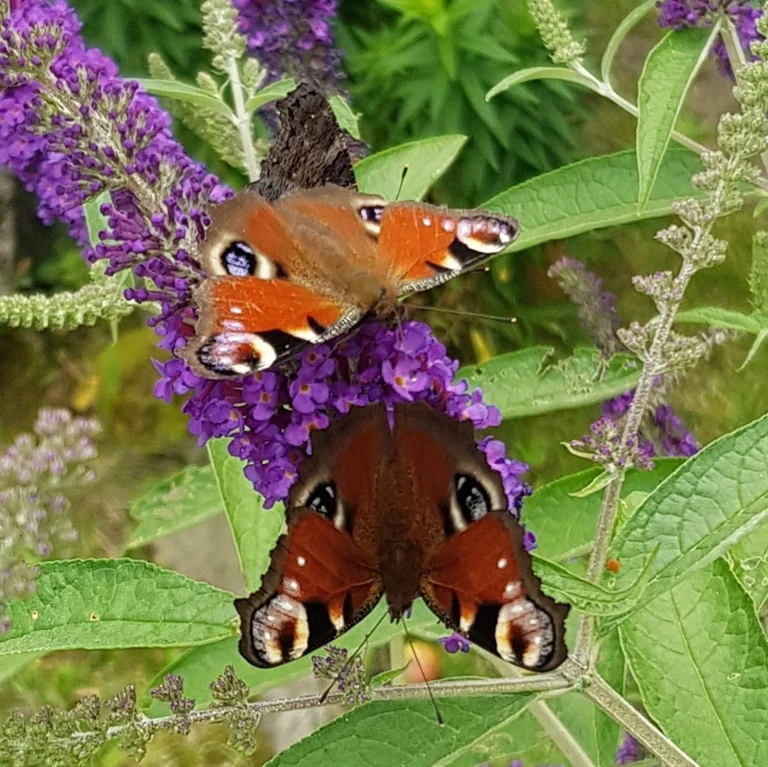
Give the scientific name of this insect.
Aglais io
